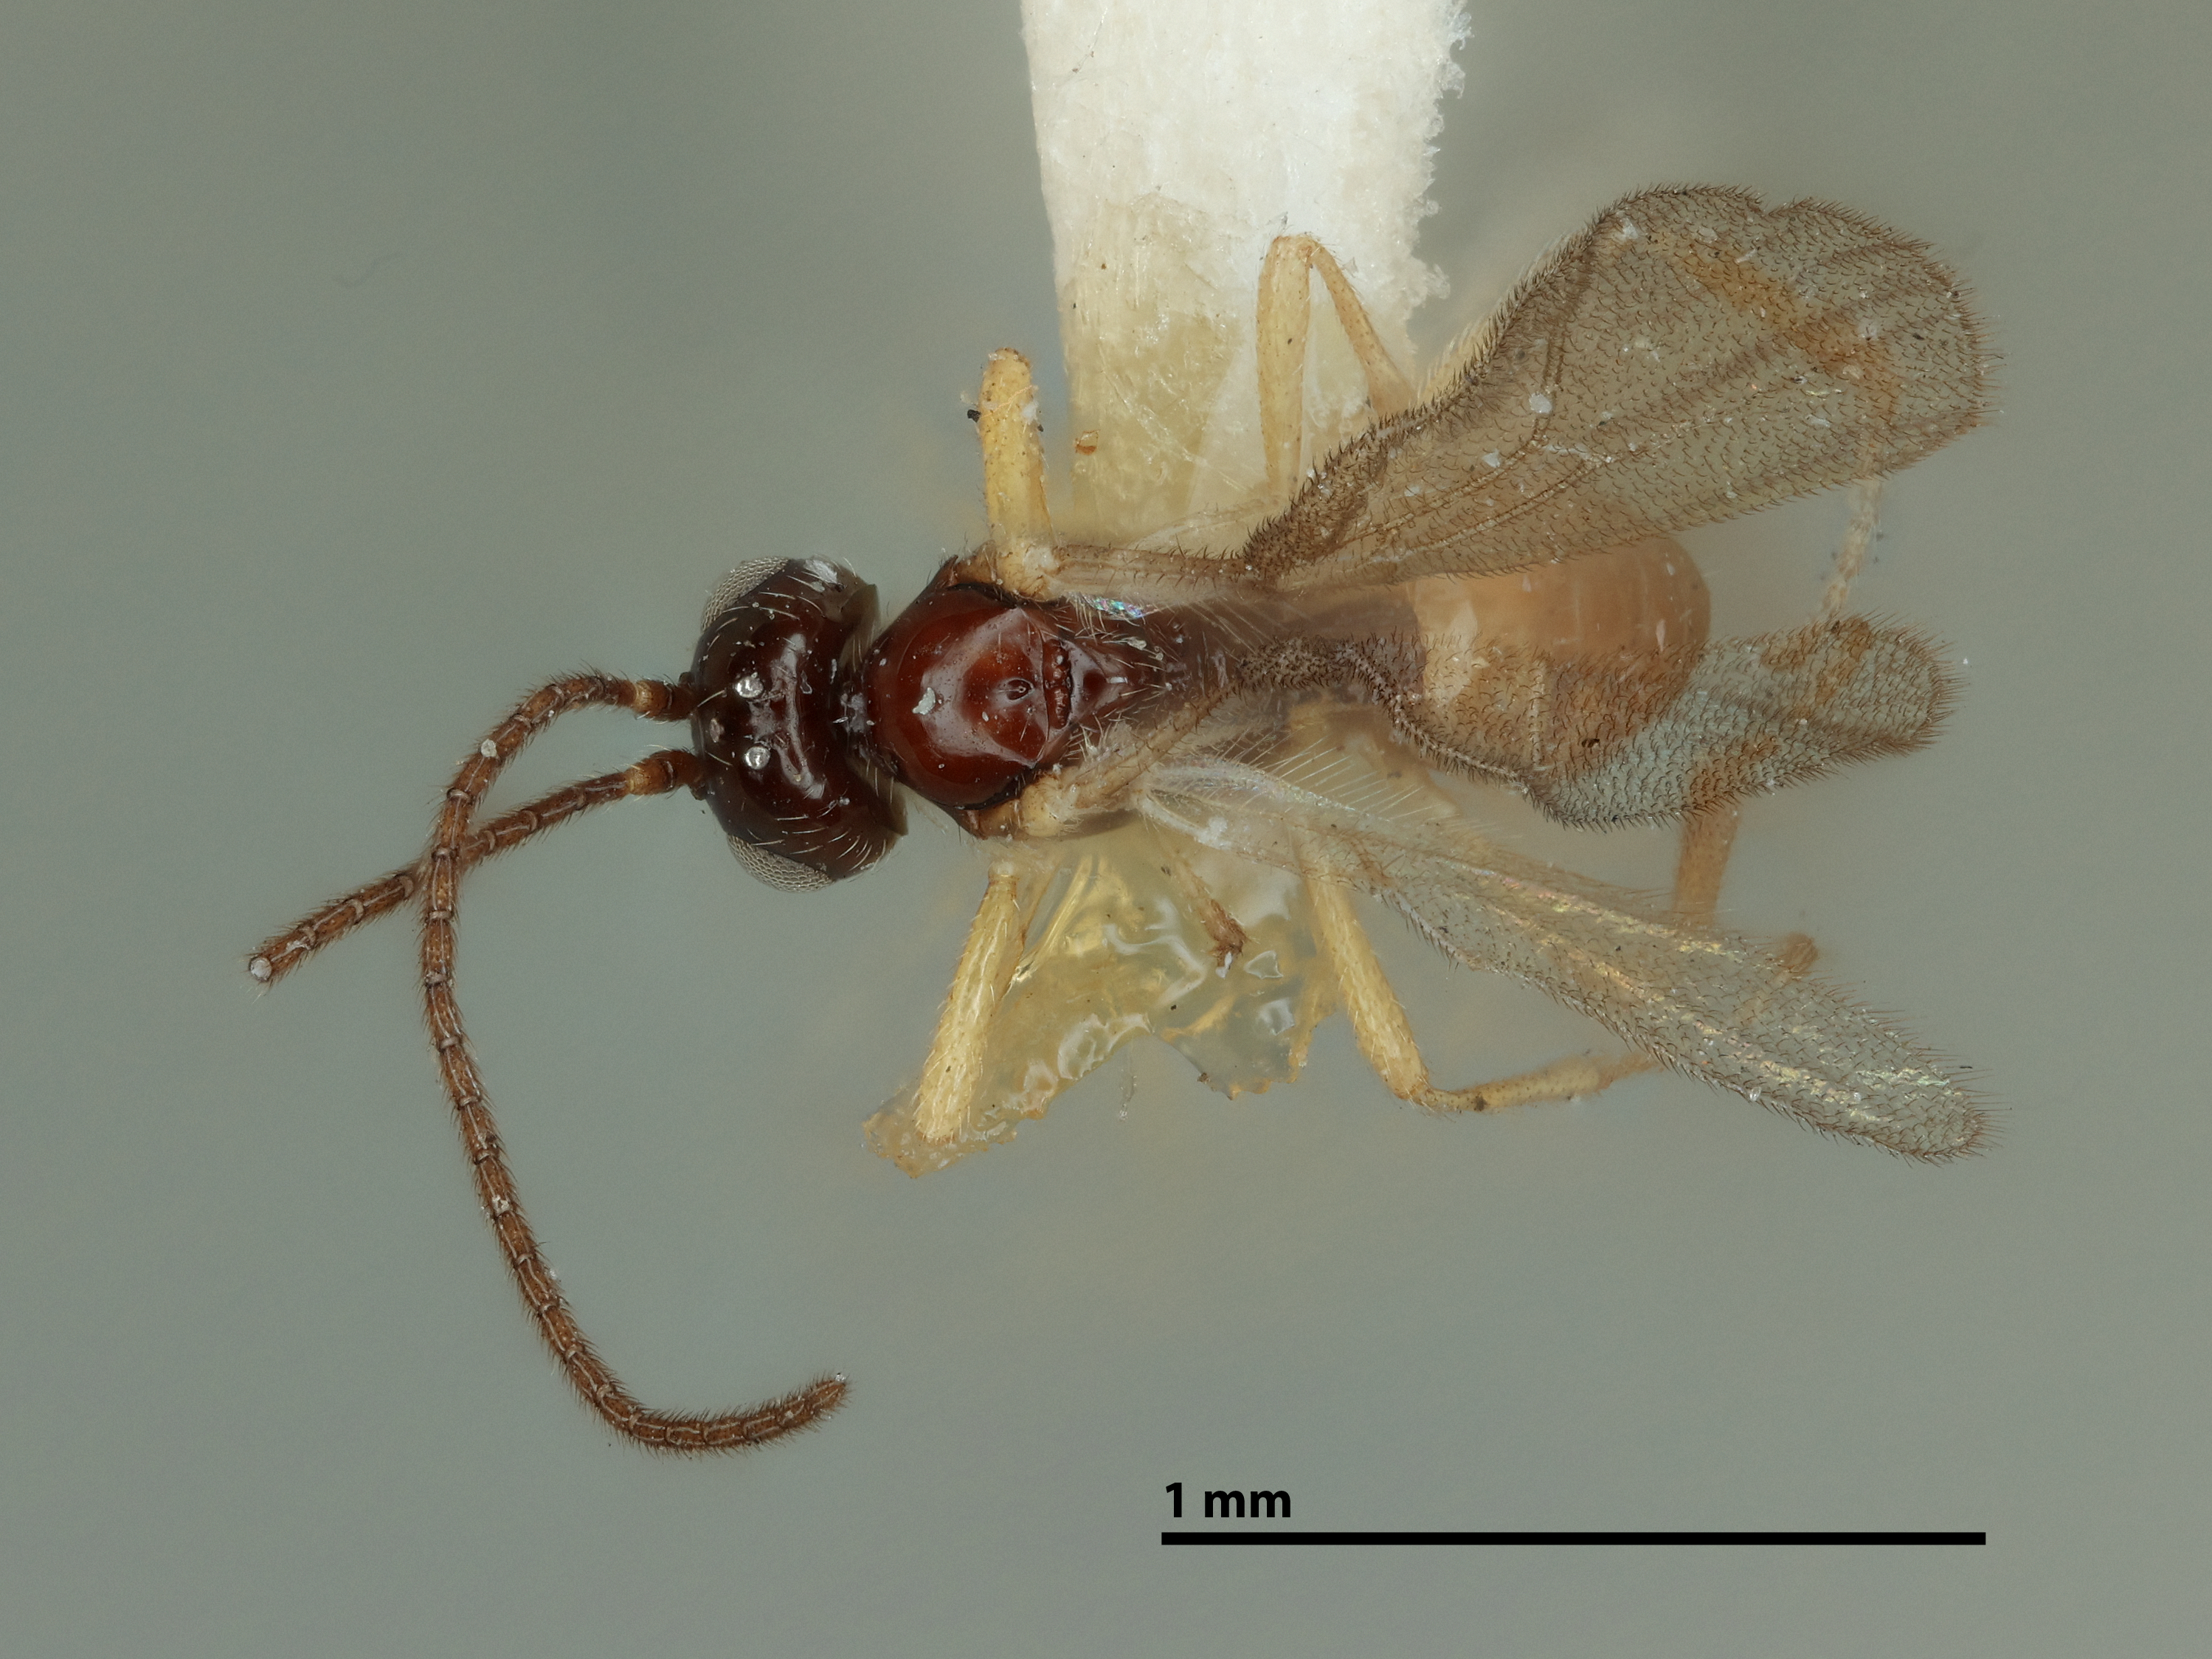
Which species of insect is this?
Opius nigritellae
